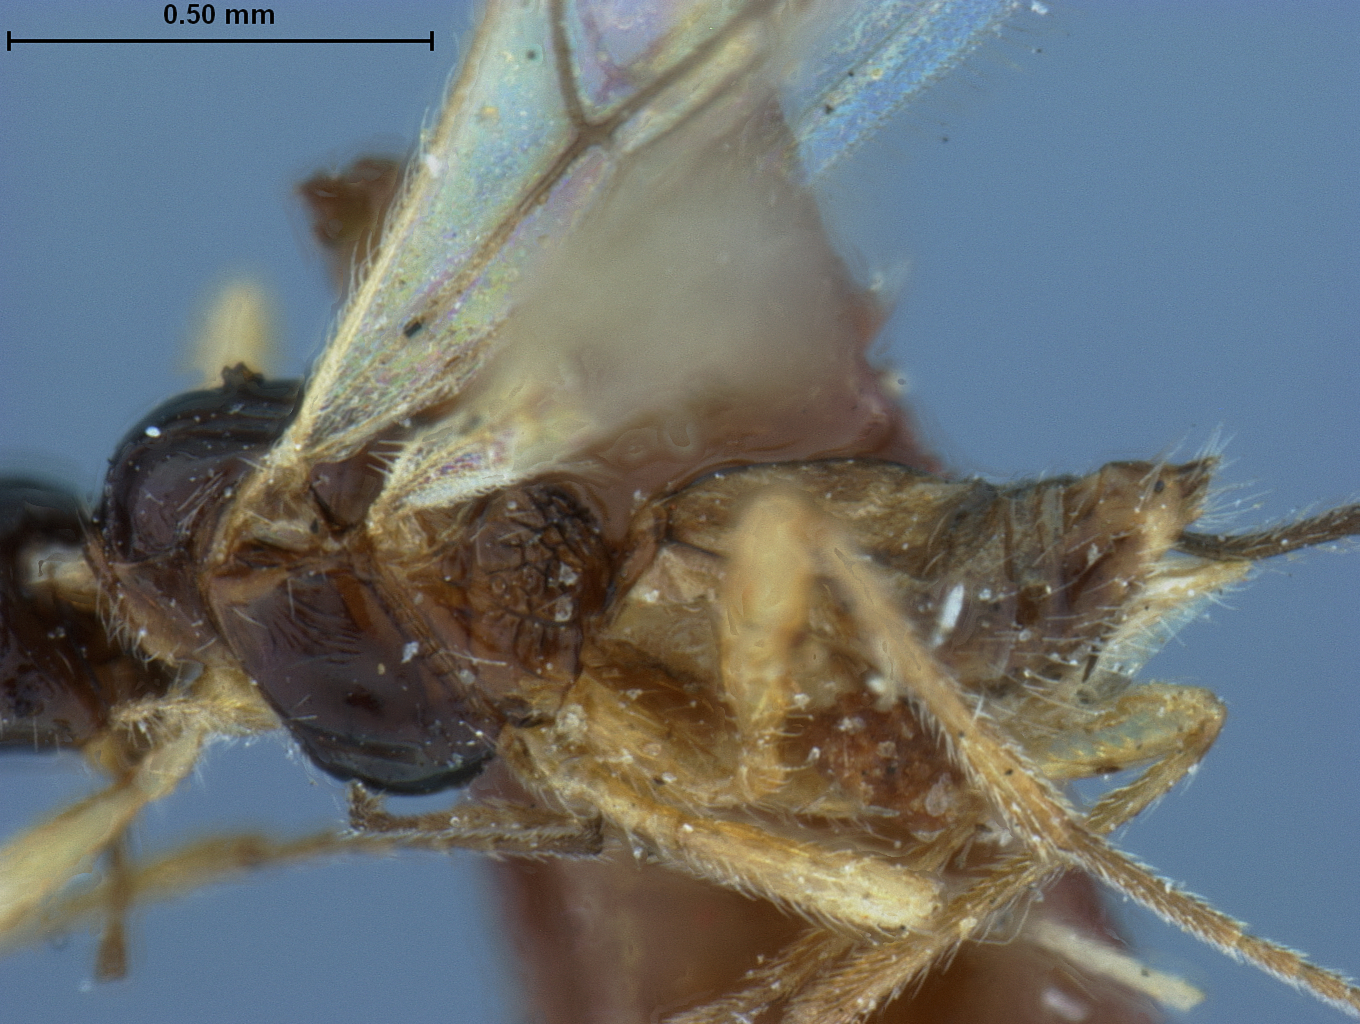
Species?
Hormius pallidipes
